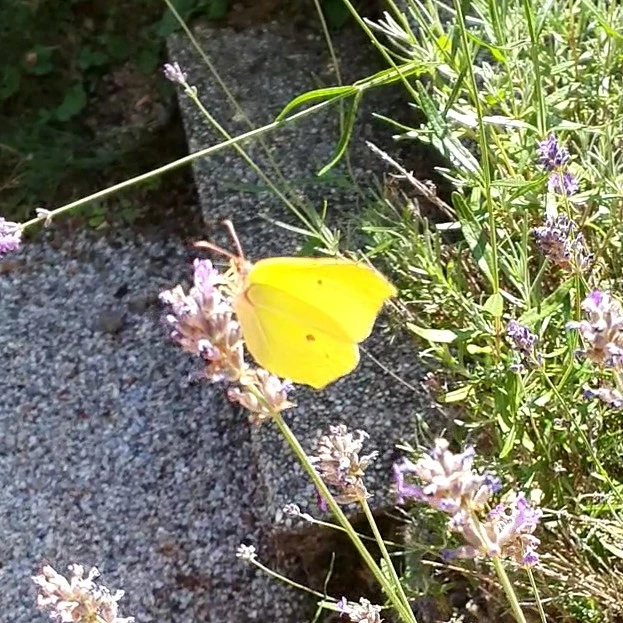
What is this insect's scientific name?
Gonepteryx rhamni
